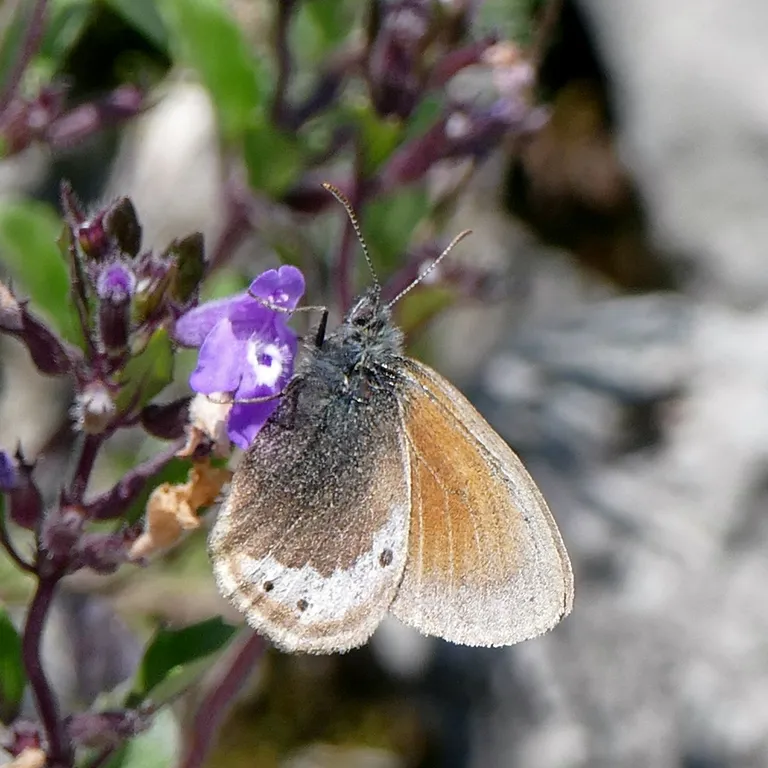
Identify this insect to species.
Coenonympha gardetta
